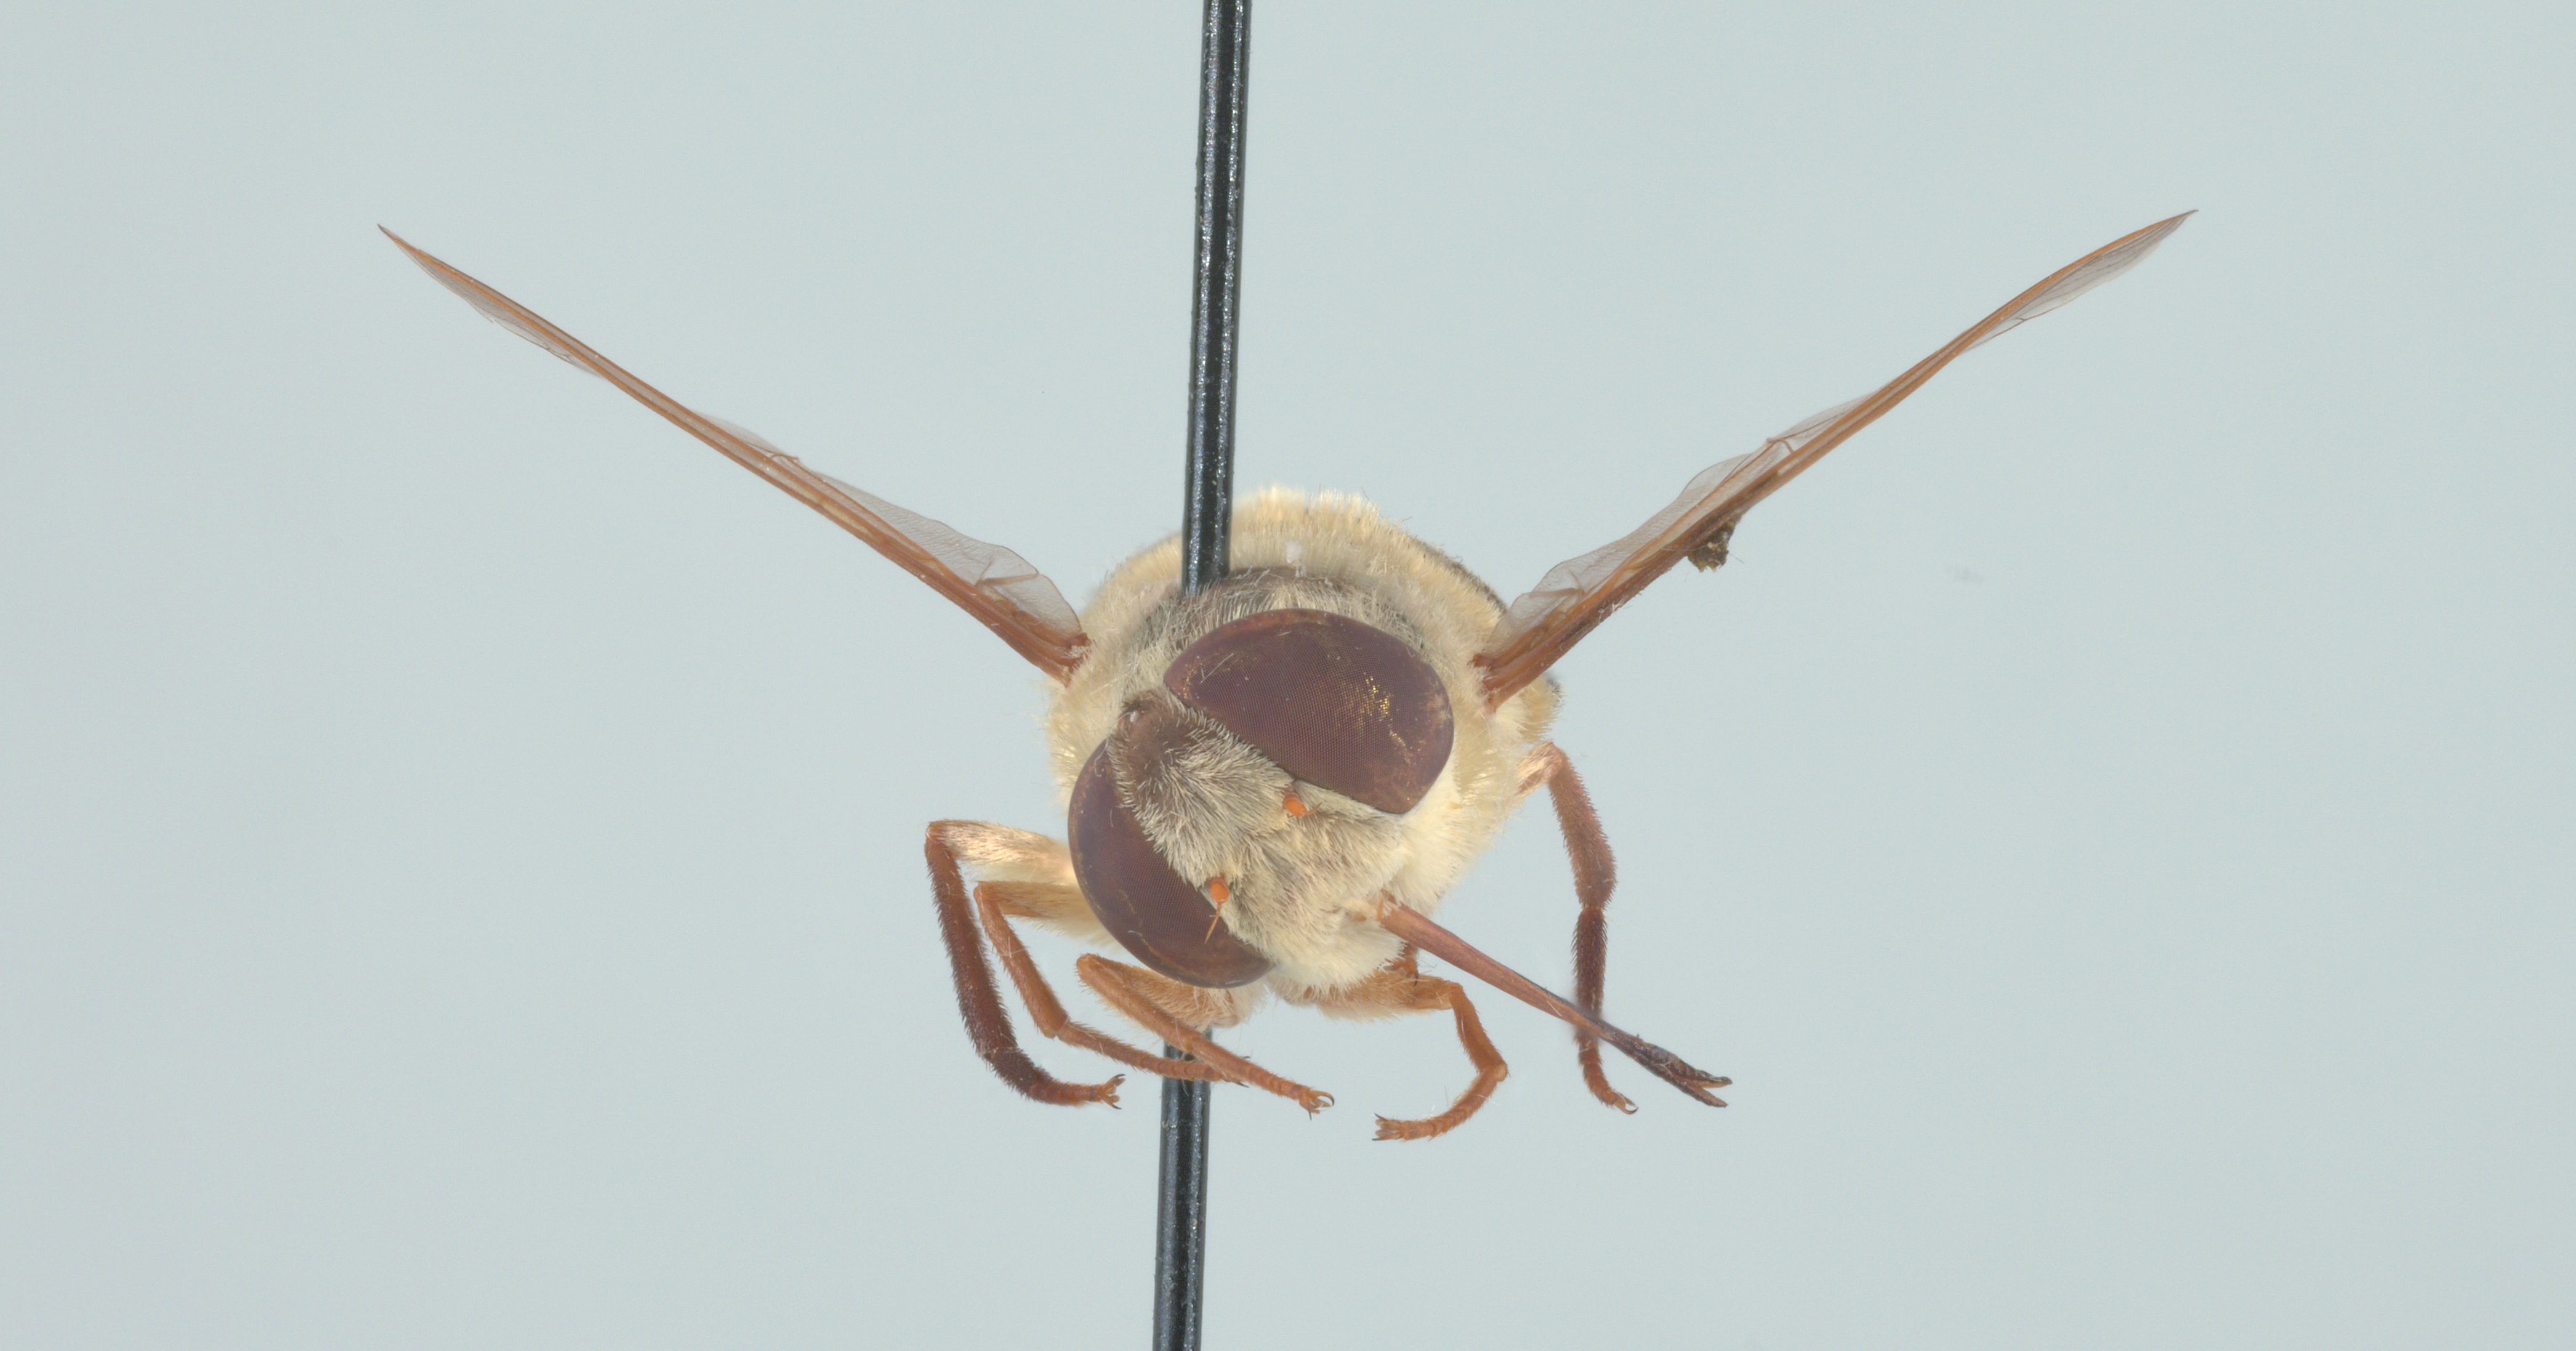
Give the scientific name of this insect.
Neorhynchocephalus volaticus
